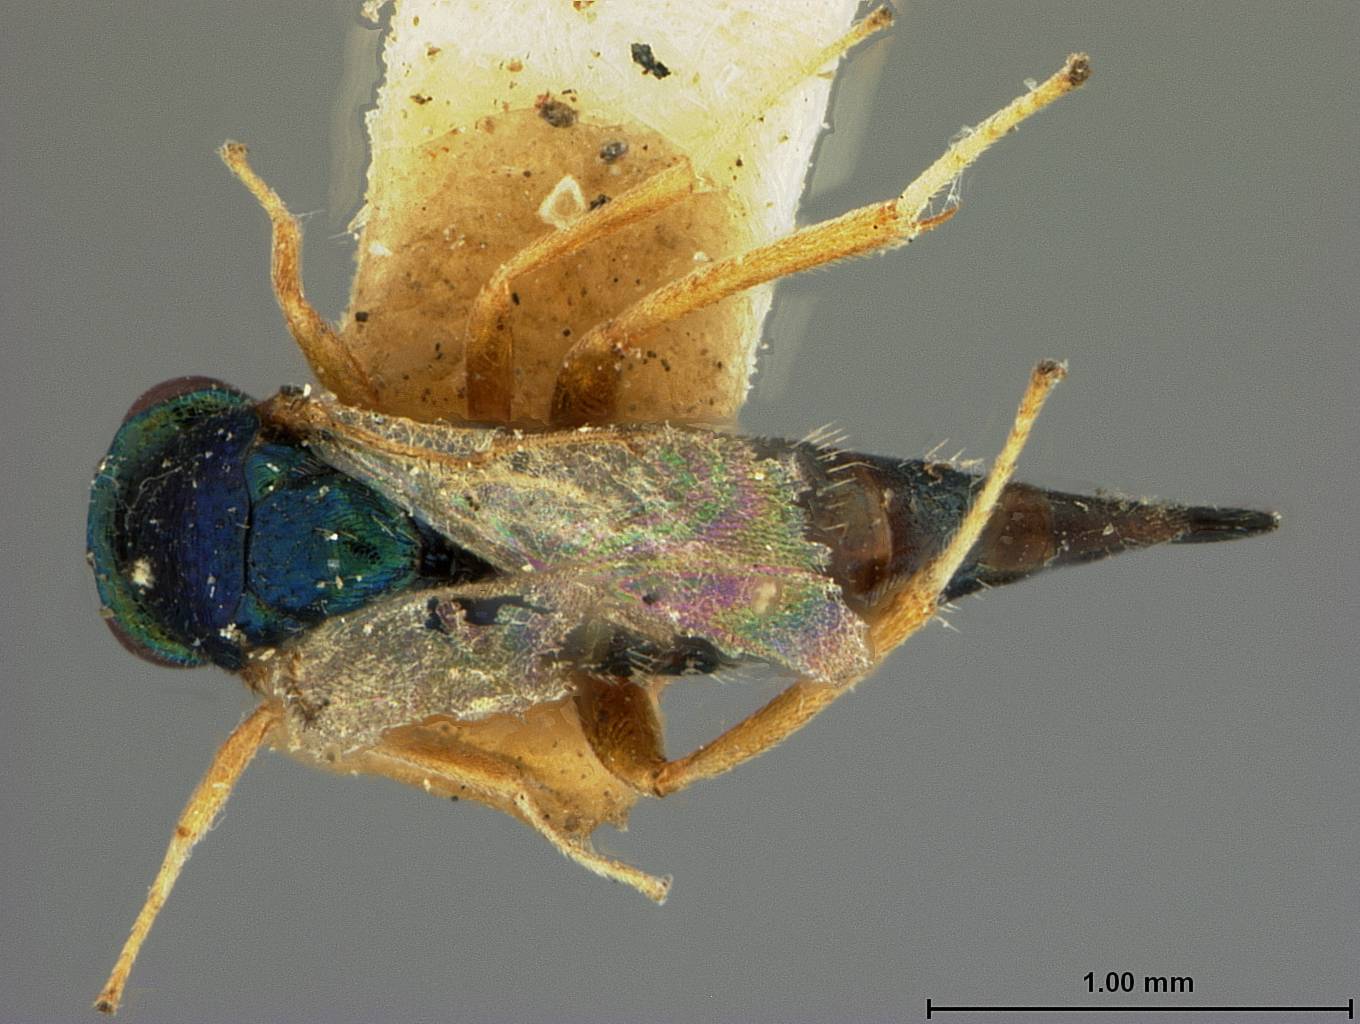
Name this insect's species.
Ormyrus quercus
